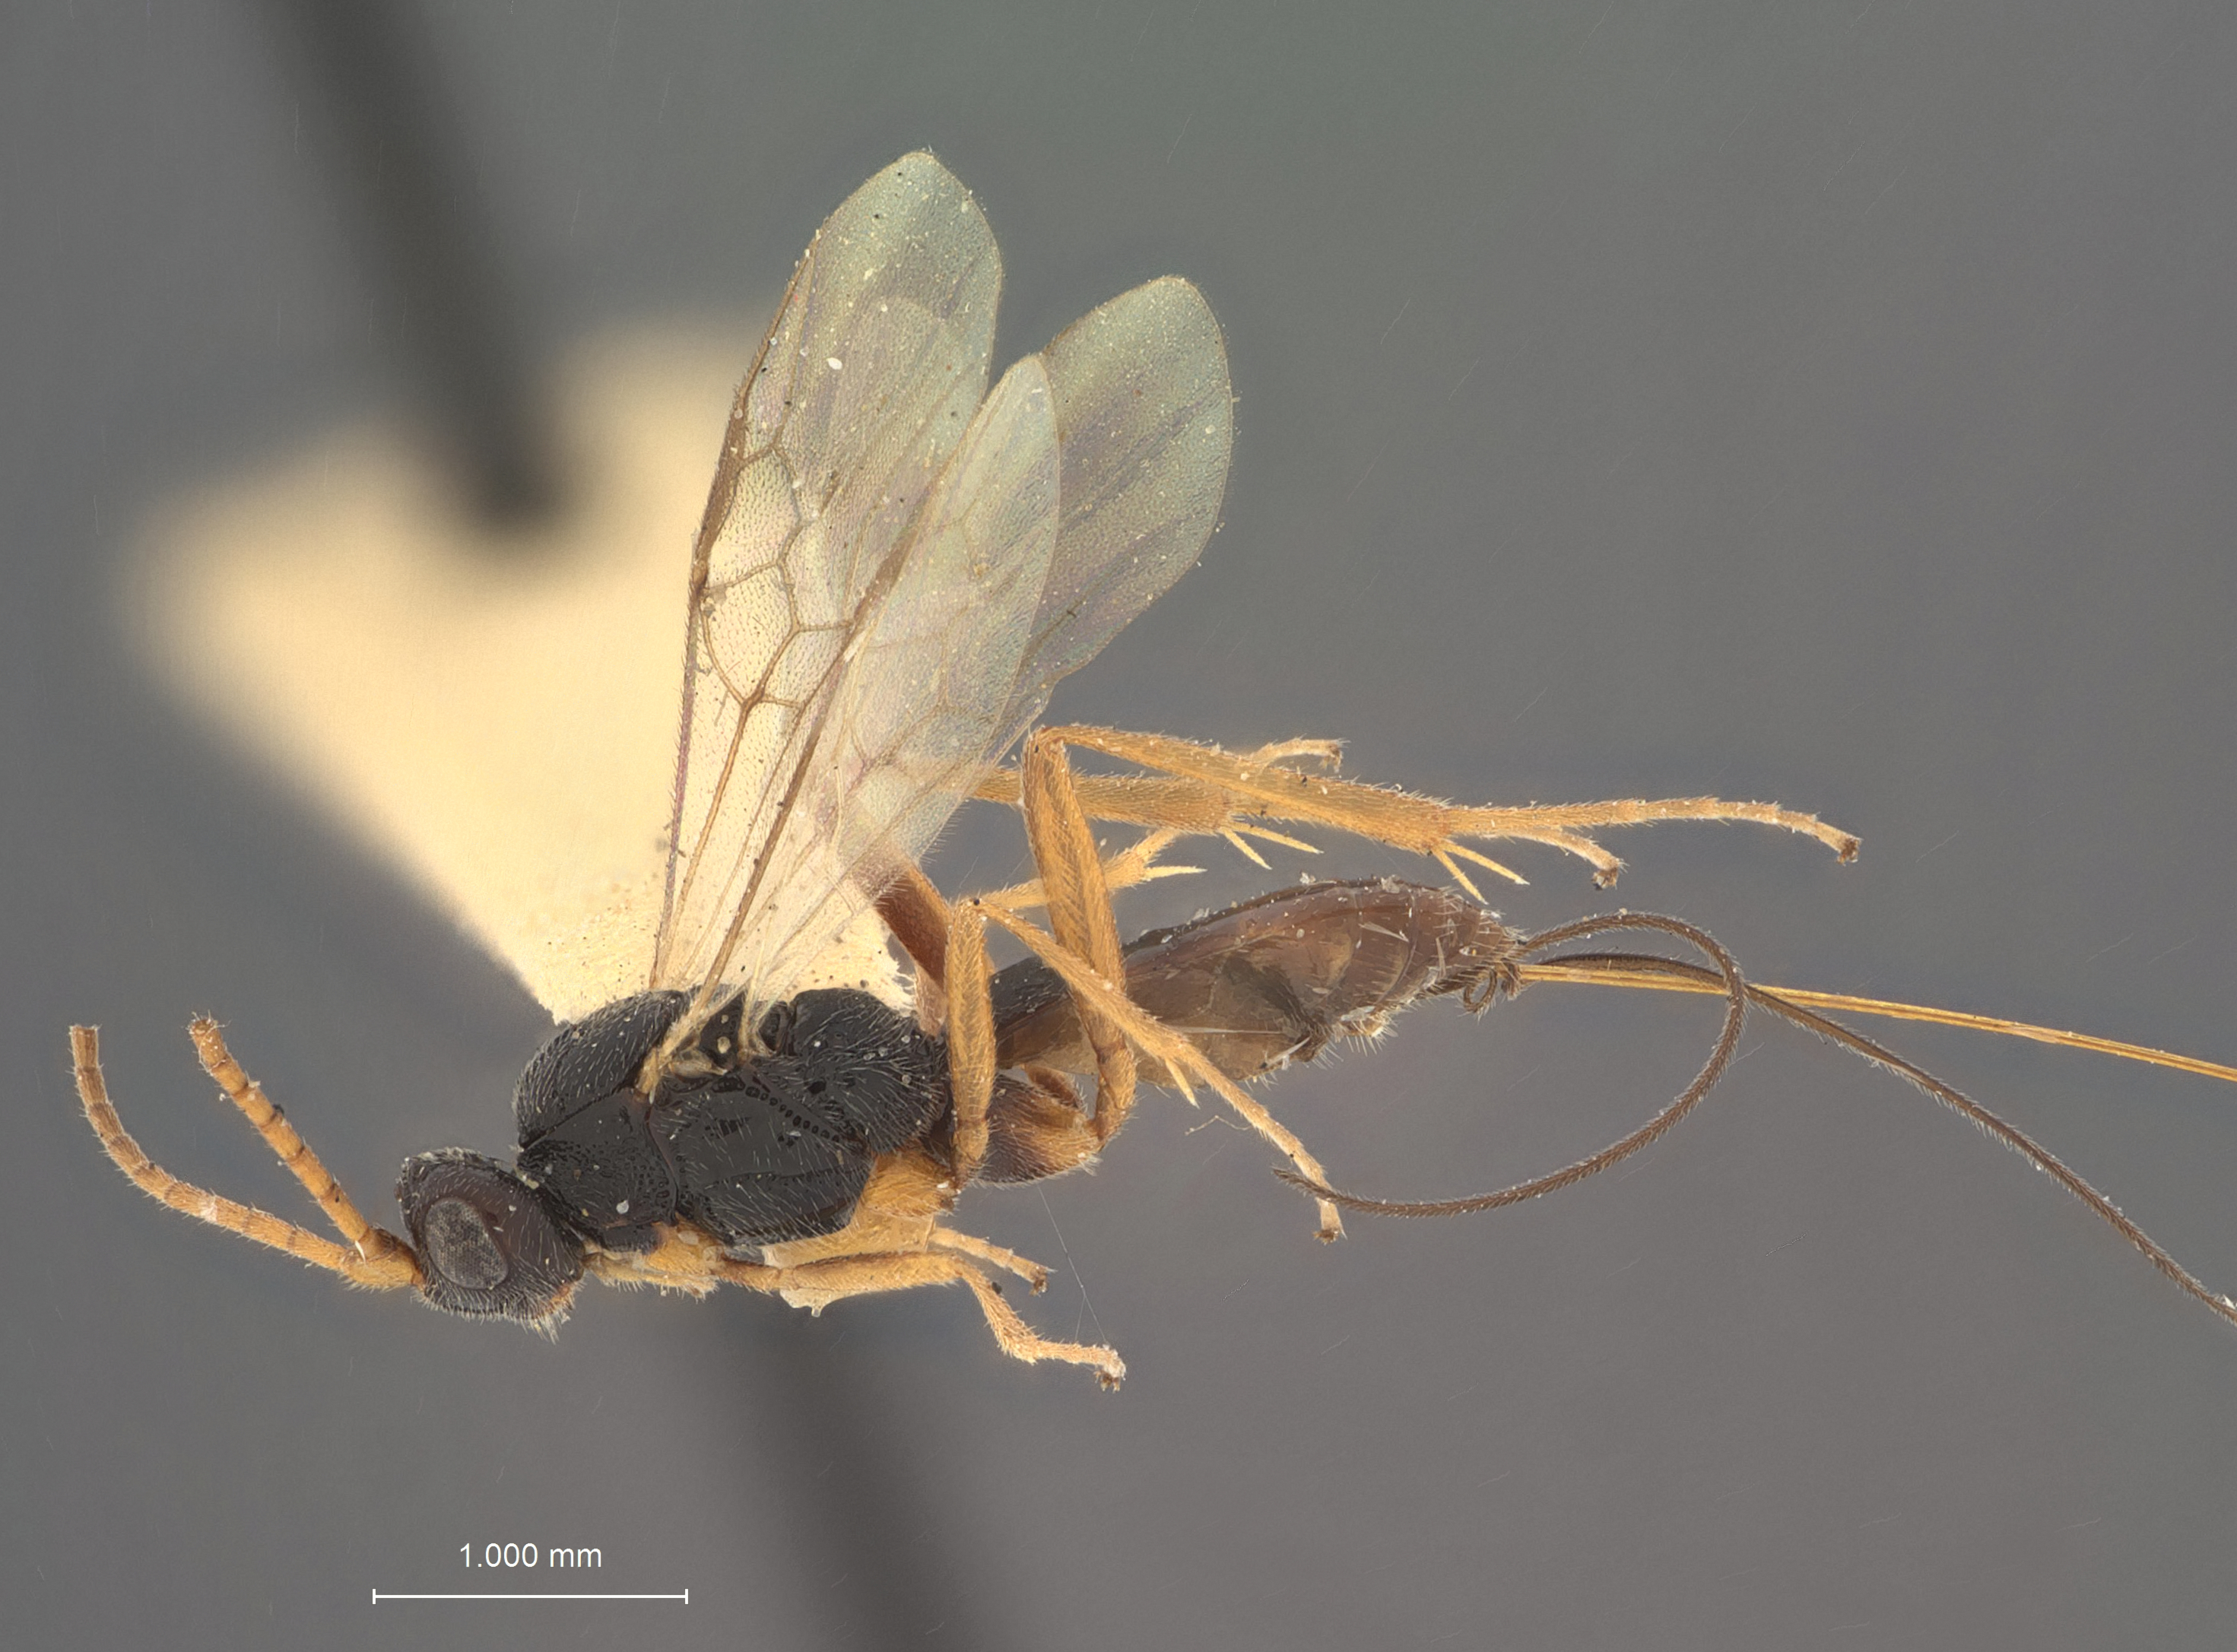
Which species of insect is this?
Orgilus femoralis
